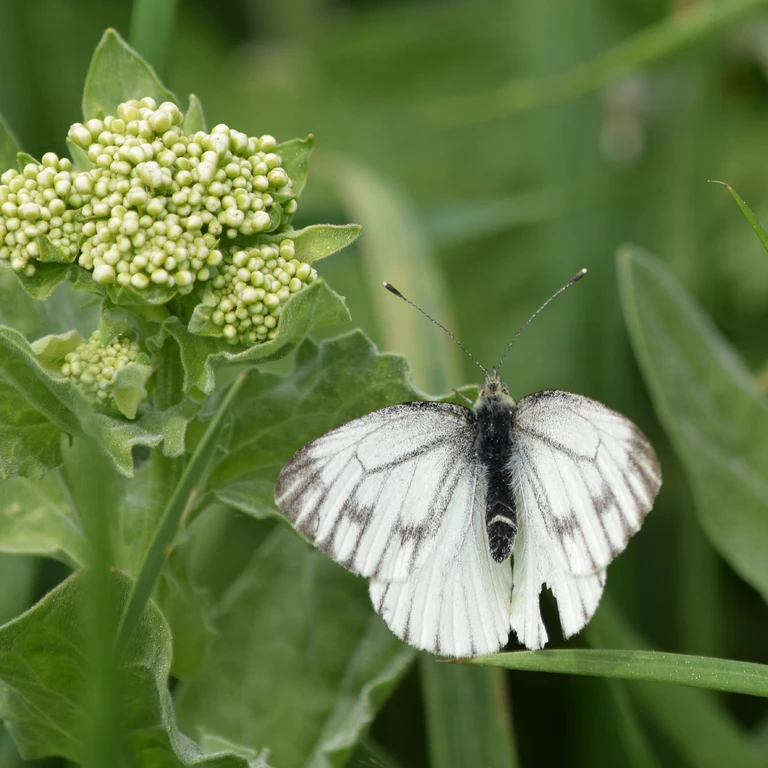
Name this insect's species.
Pieris napi
